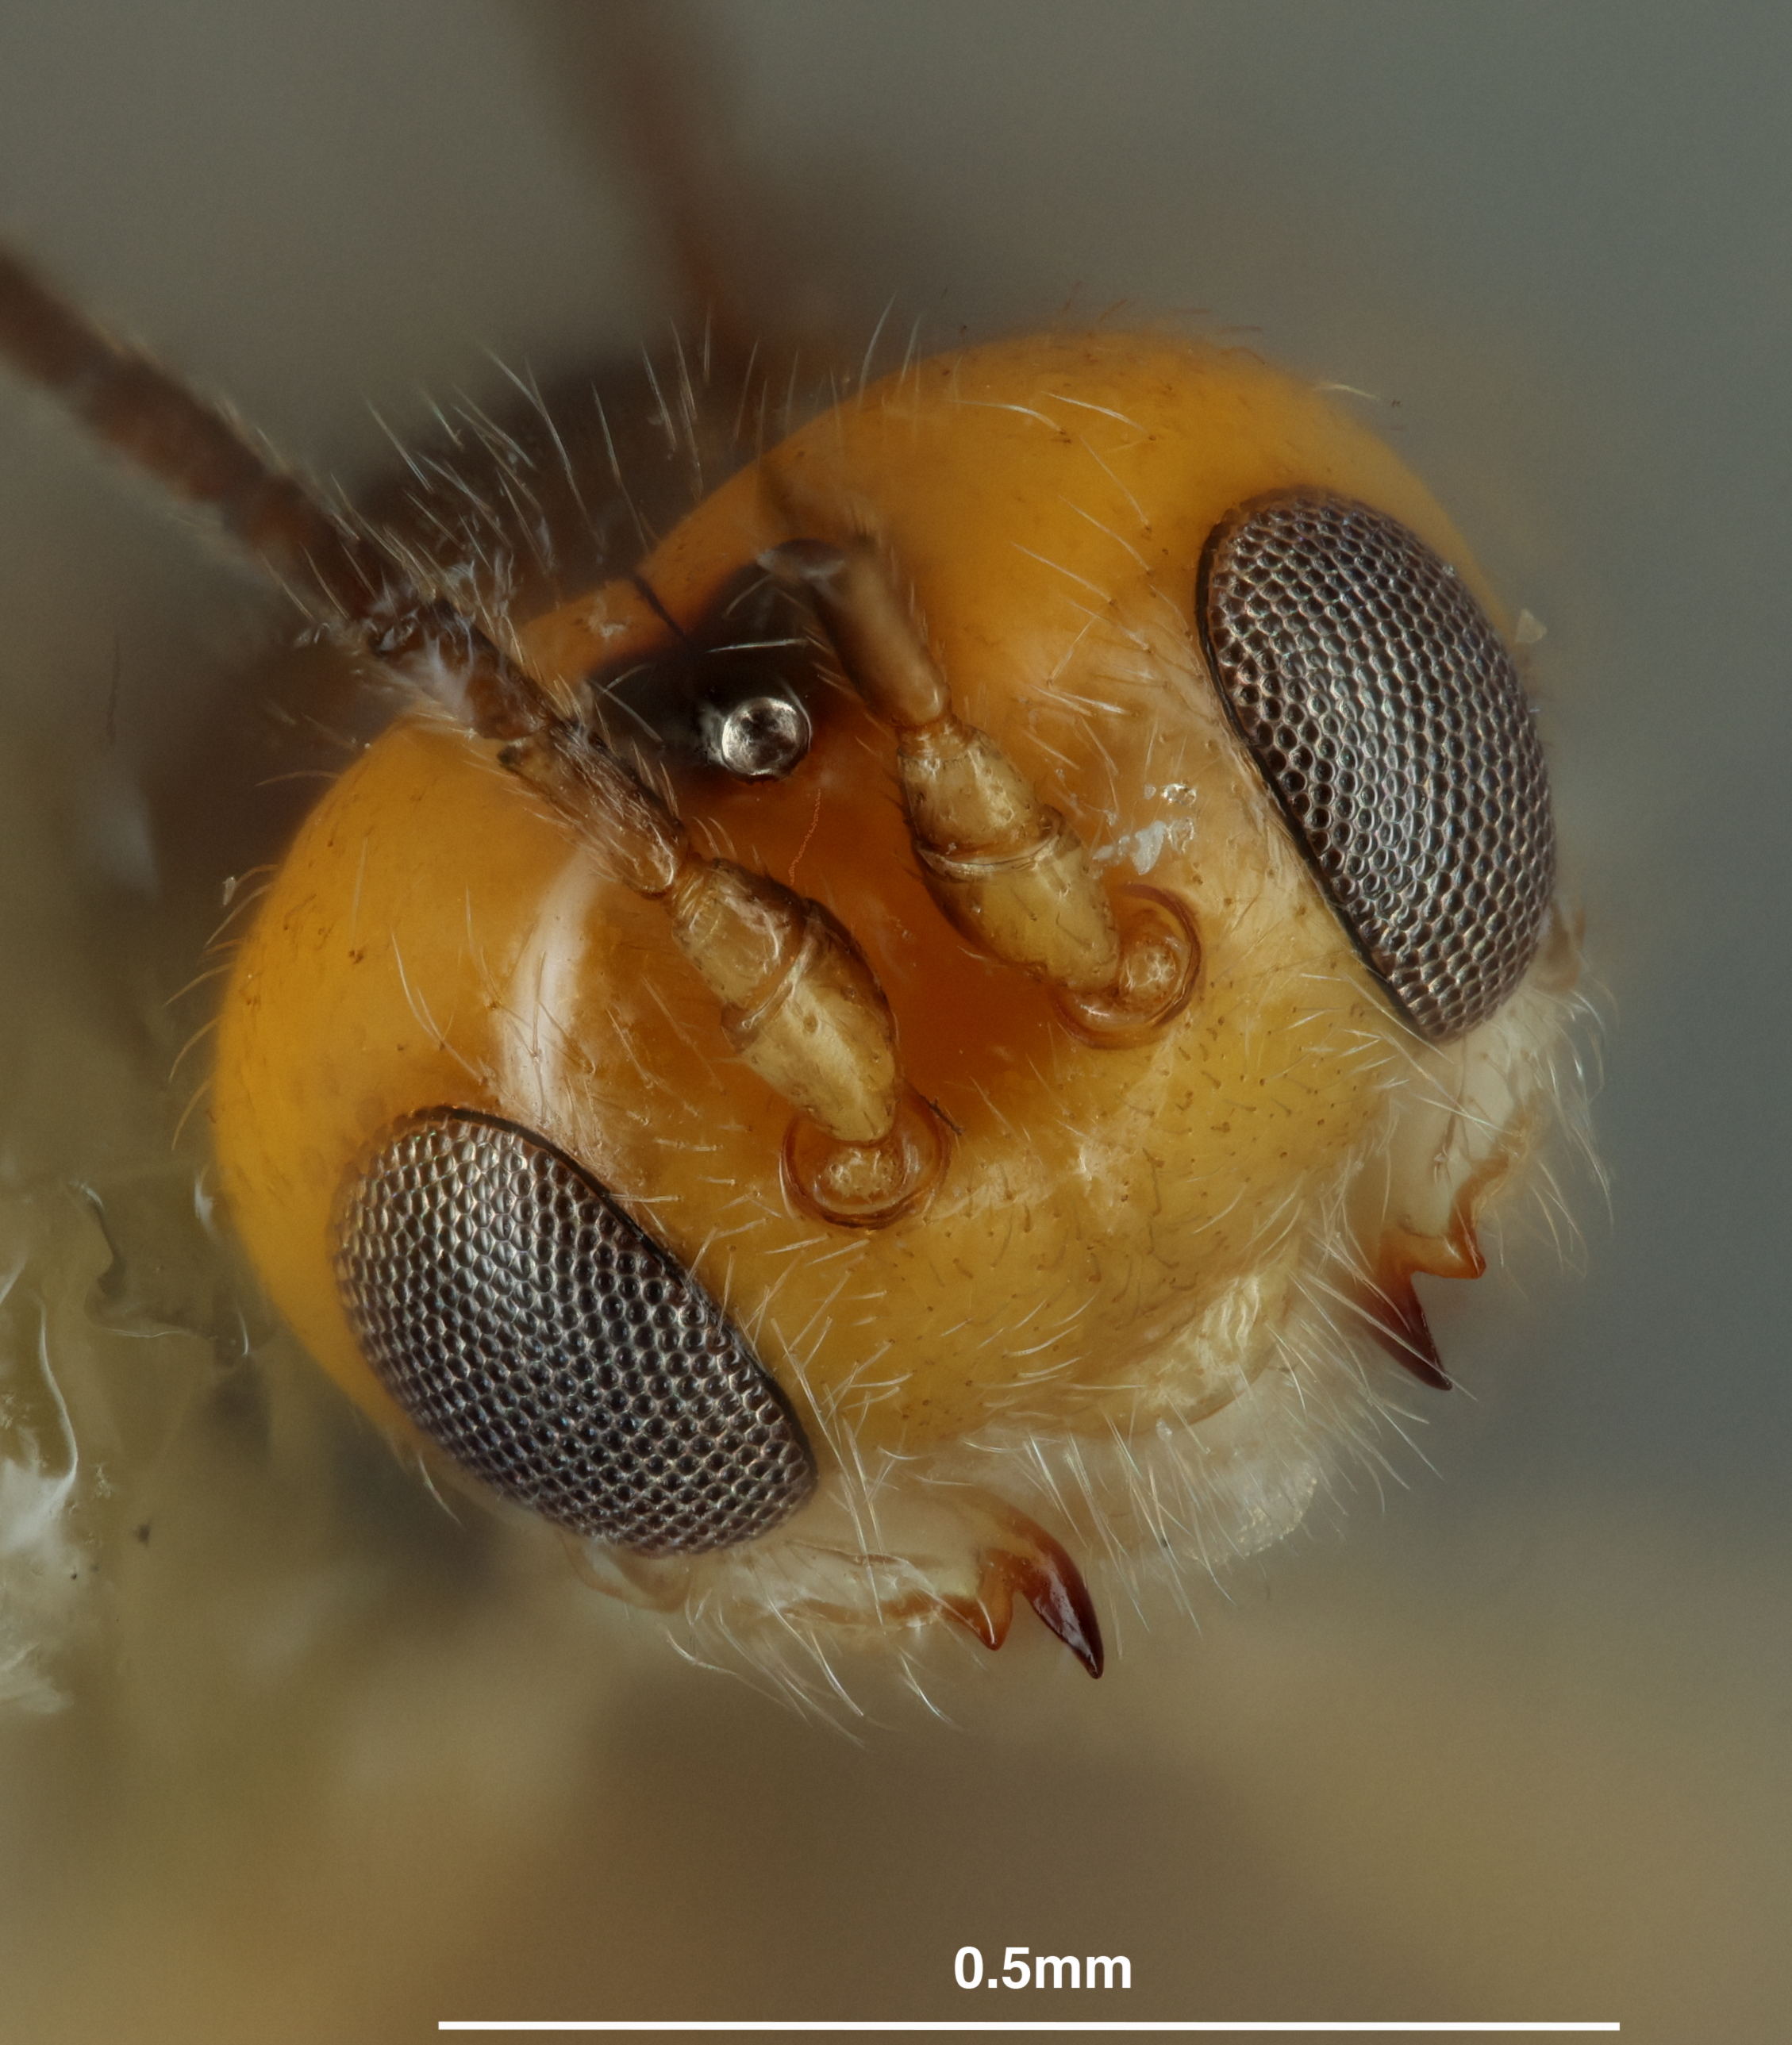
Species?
Epimicta konzaensis
